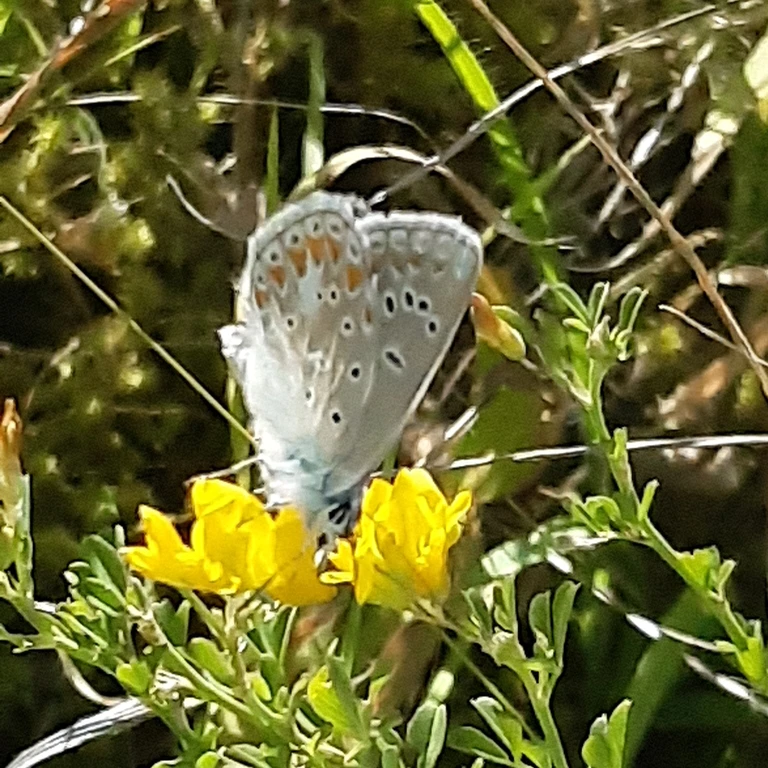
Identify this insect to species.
Polyommatus thersites
